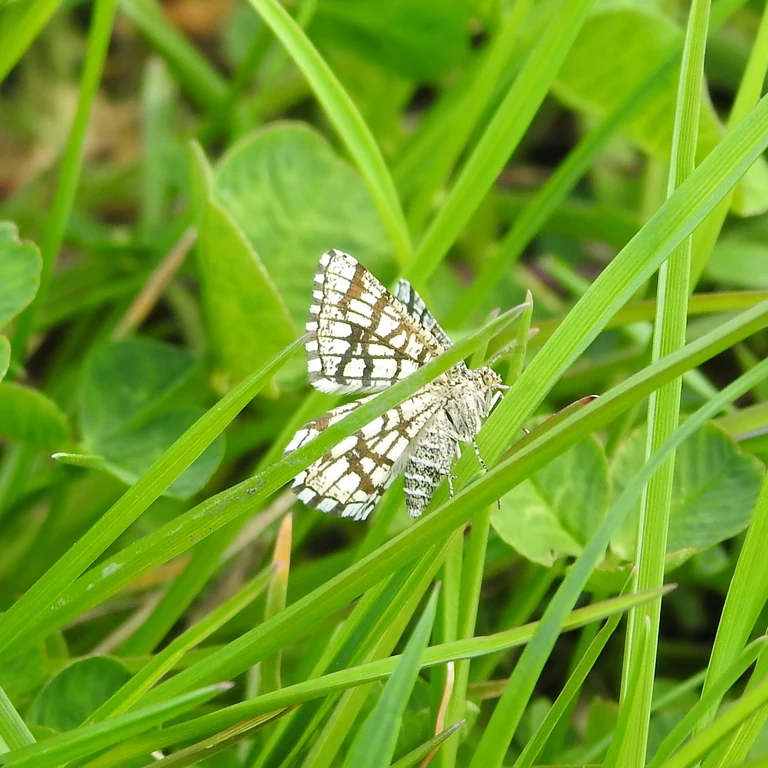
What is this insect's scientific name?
Chiasmia clathrata
